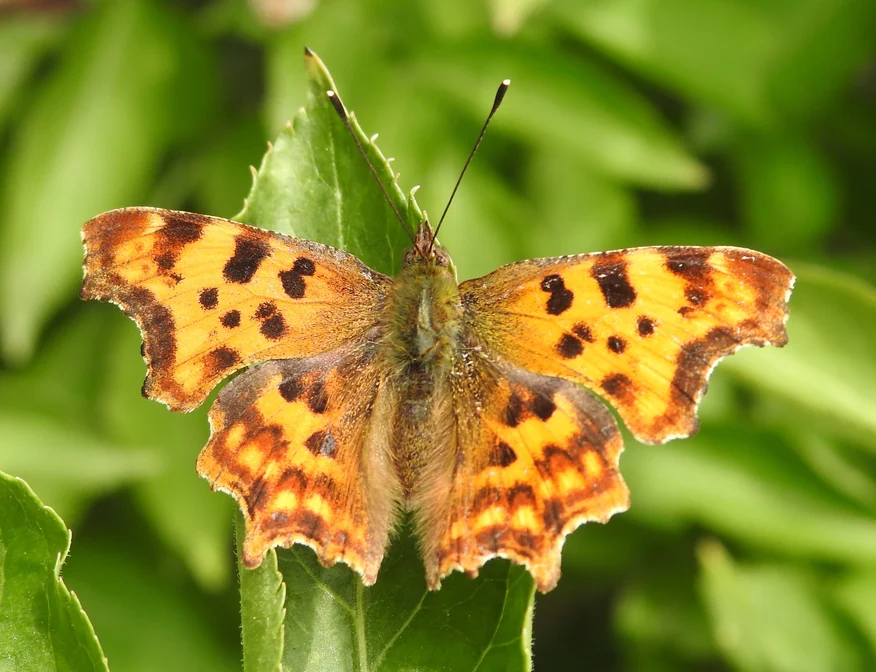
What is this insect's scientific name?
Polygonia c-album
